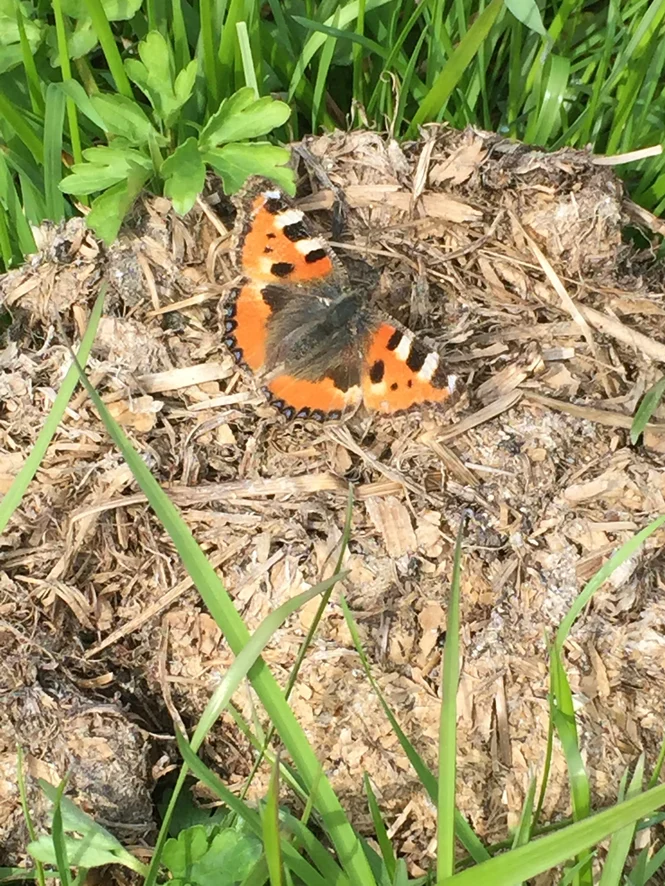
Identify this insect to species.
Aglais urticae
